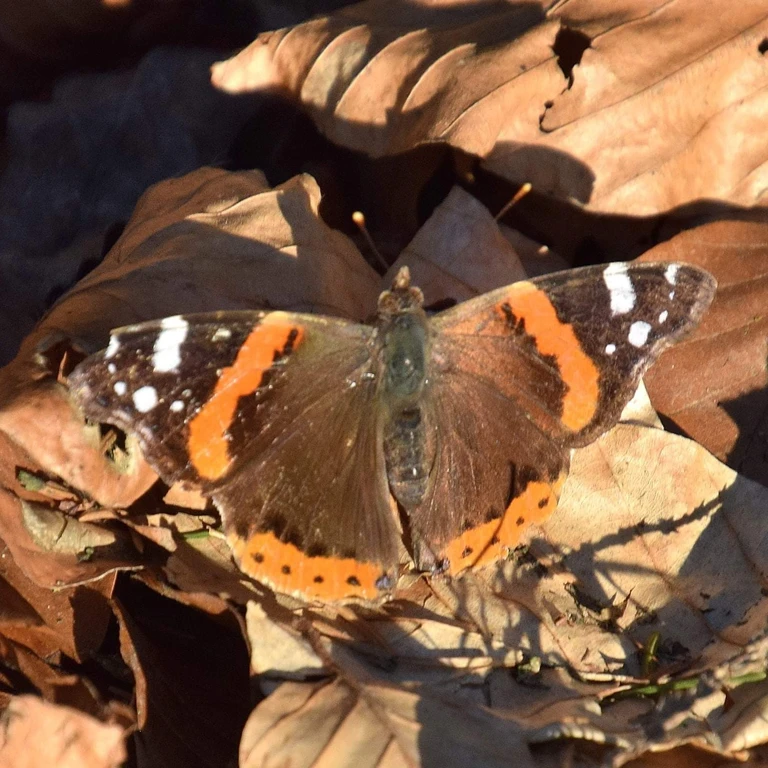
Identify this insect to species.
Vanessa atalanta
